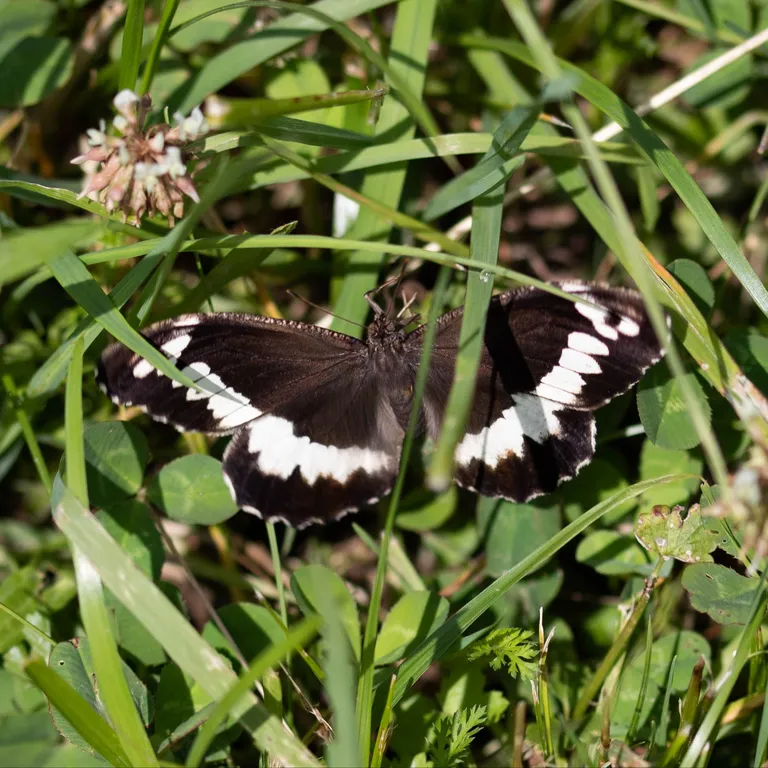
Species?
Brintesia circe
